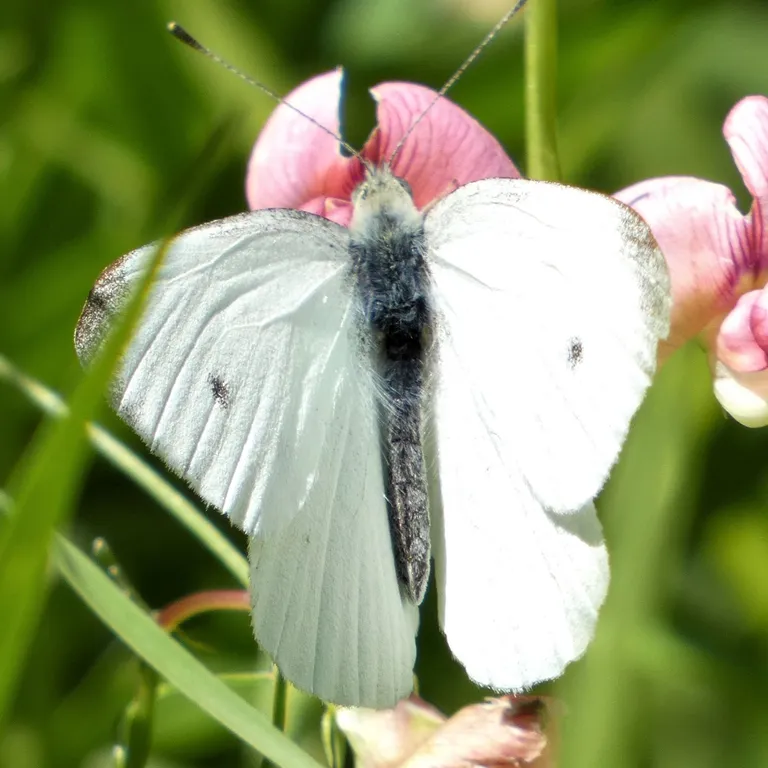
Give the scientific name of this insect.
Pieris rapae
